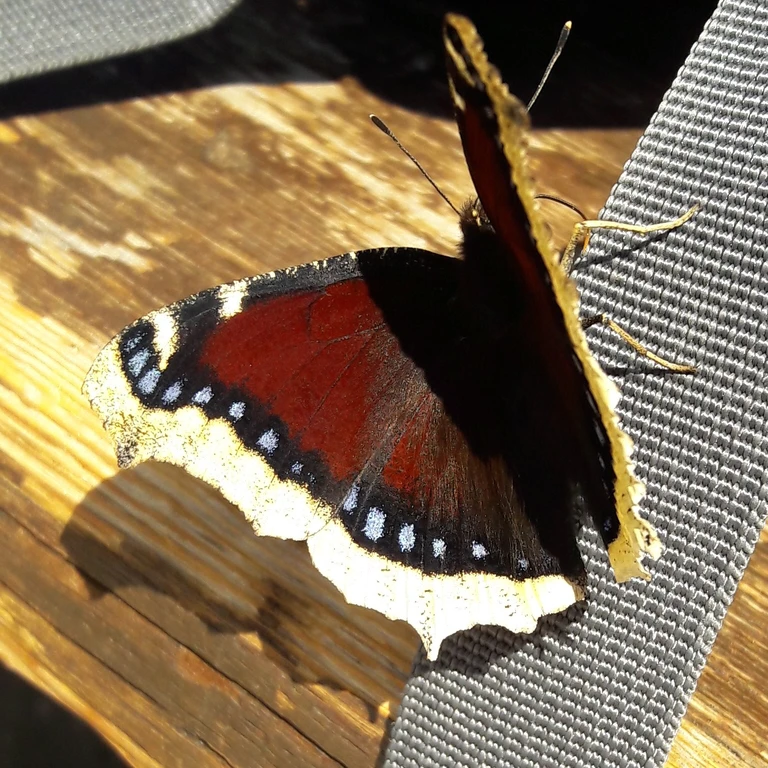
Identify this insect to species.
Nymphalis antiopa
